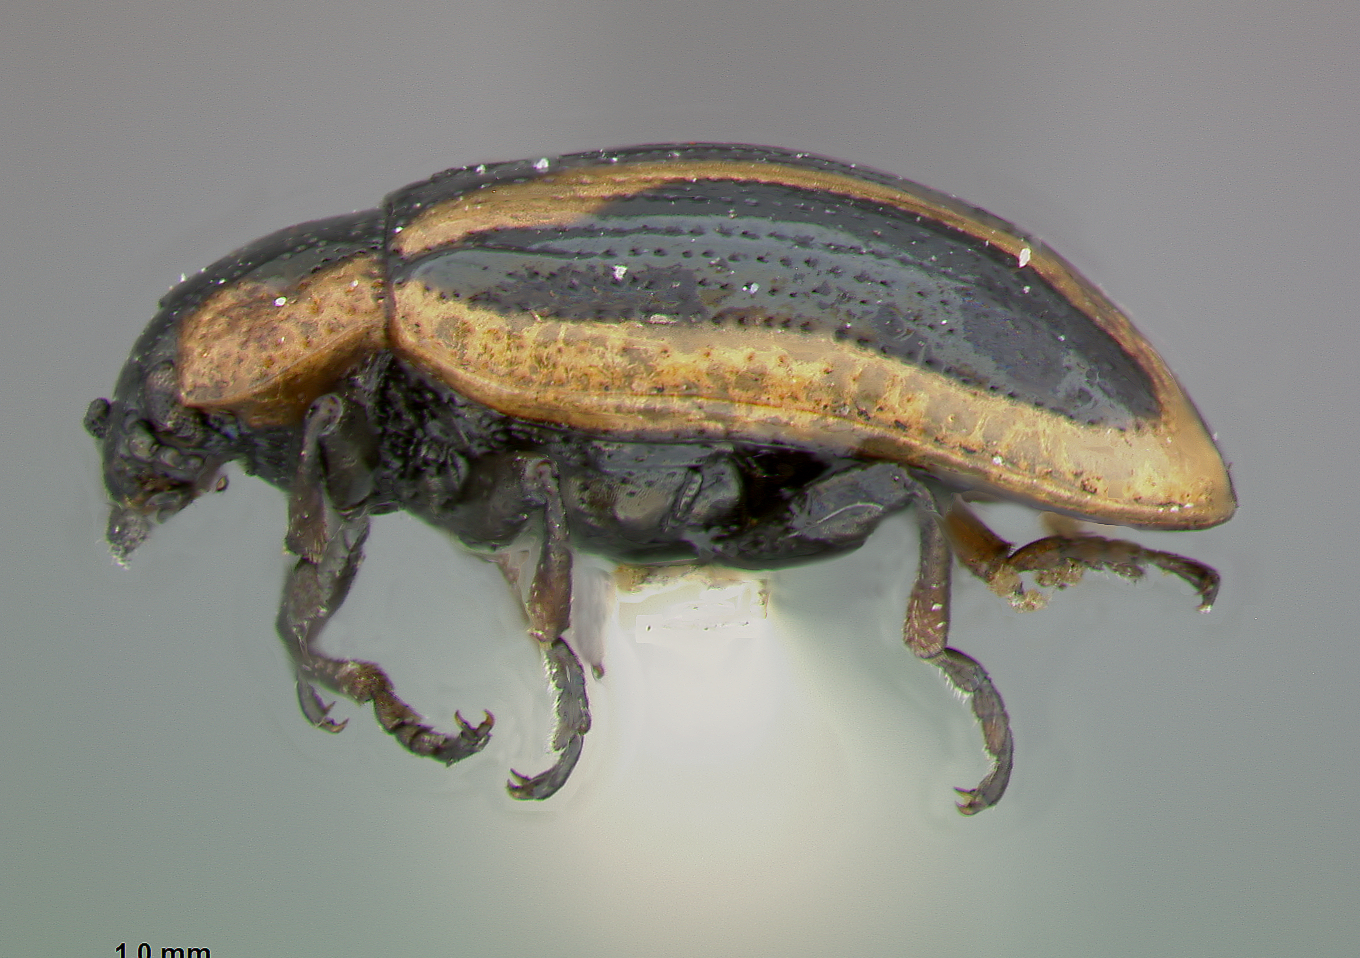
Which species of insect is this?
Hydrothassa boreella
